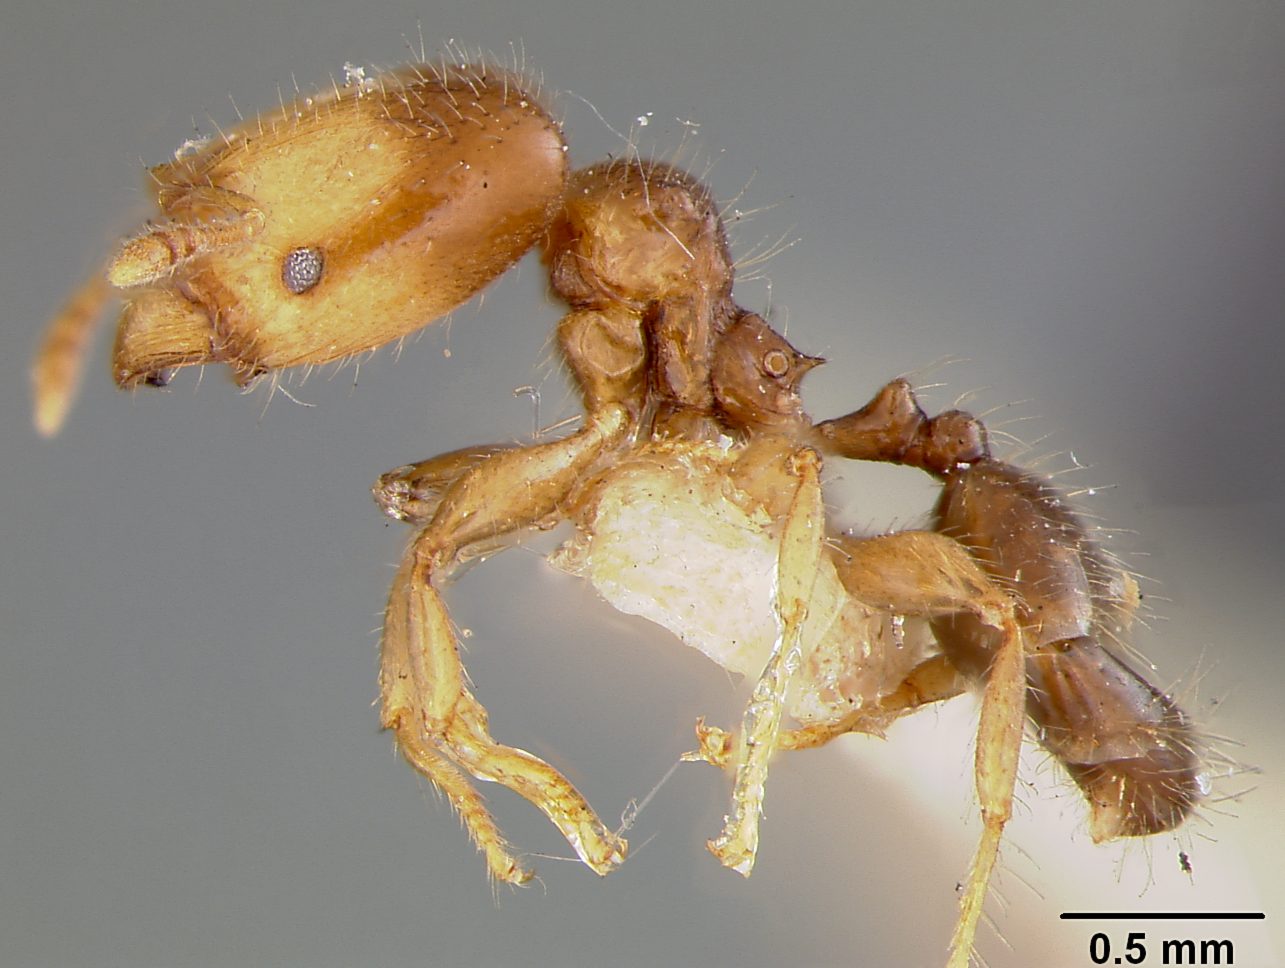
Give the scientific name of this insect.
Pheidole cramptoni
